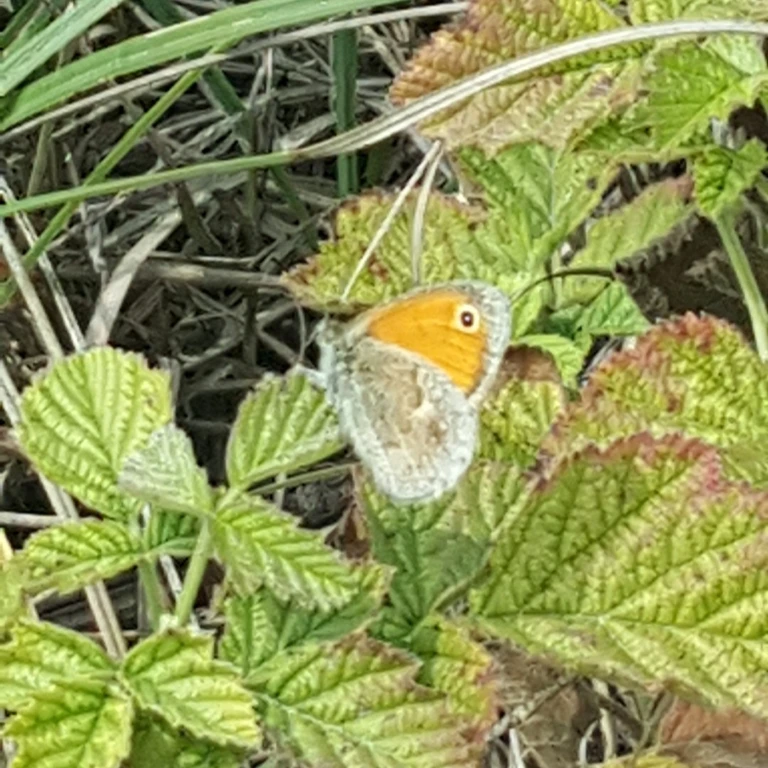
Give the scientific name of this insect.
Coenonympha pamphilus
